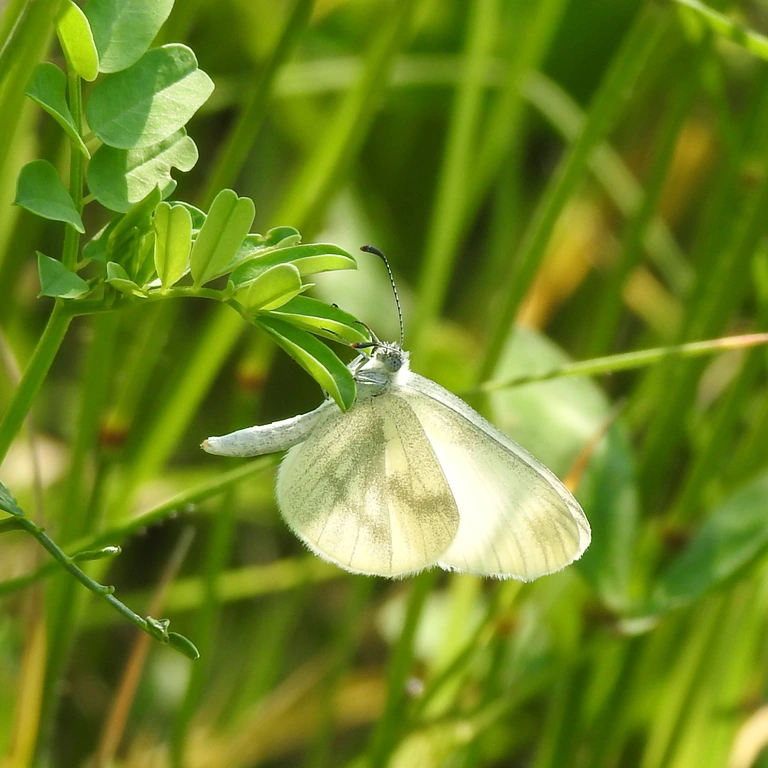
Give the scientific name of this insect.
Leptidea sinapis/juvernica
